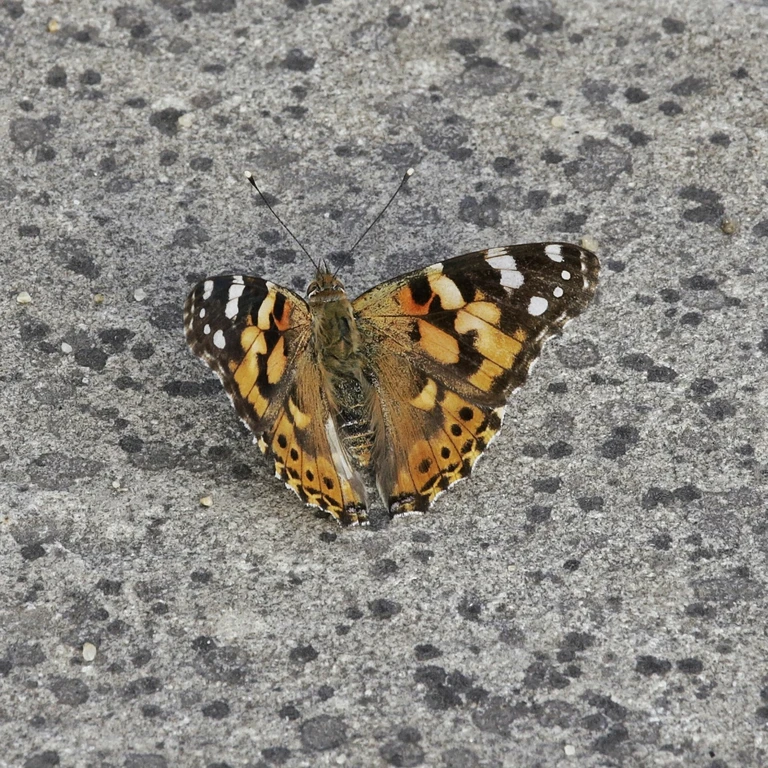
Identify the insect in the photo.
Vanessa cardui
